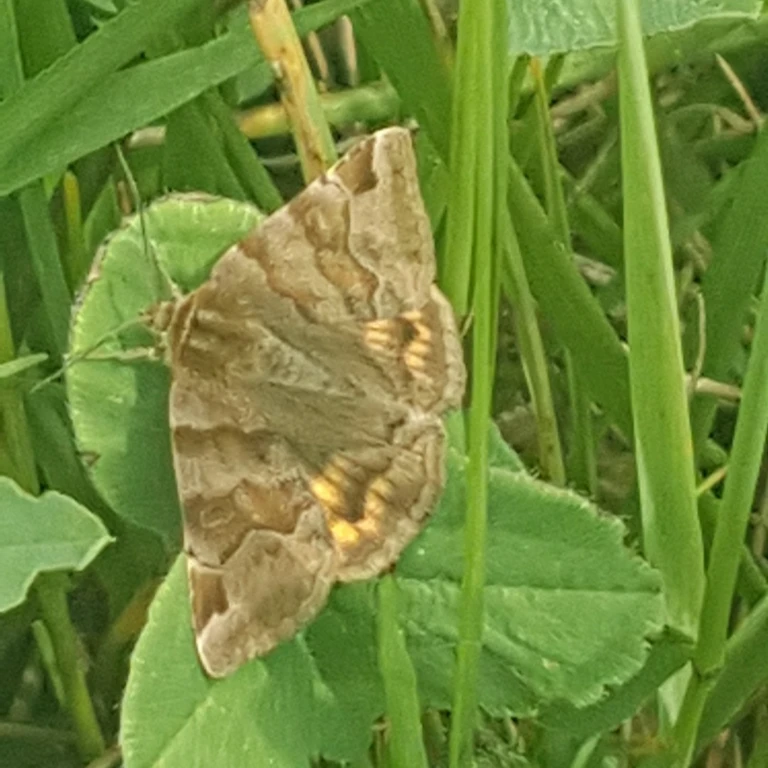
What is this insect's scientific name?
Euclidia glyphica
